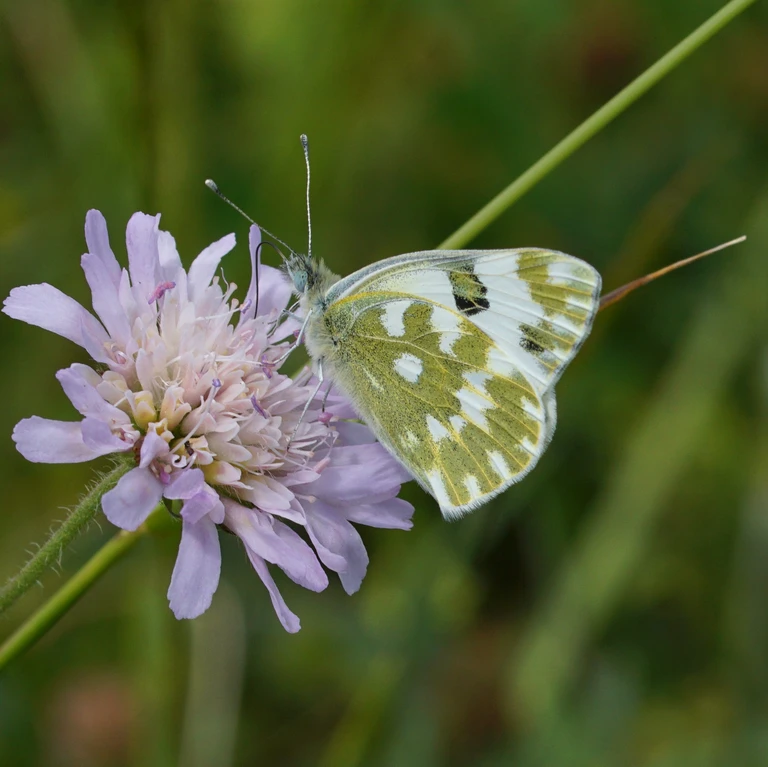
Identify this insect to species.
Pontia edusa
